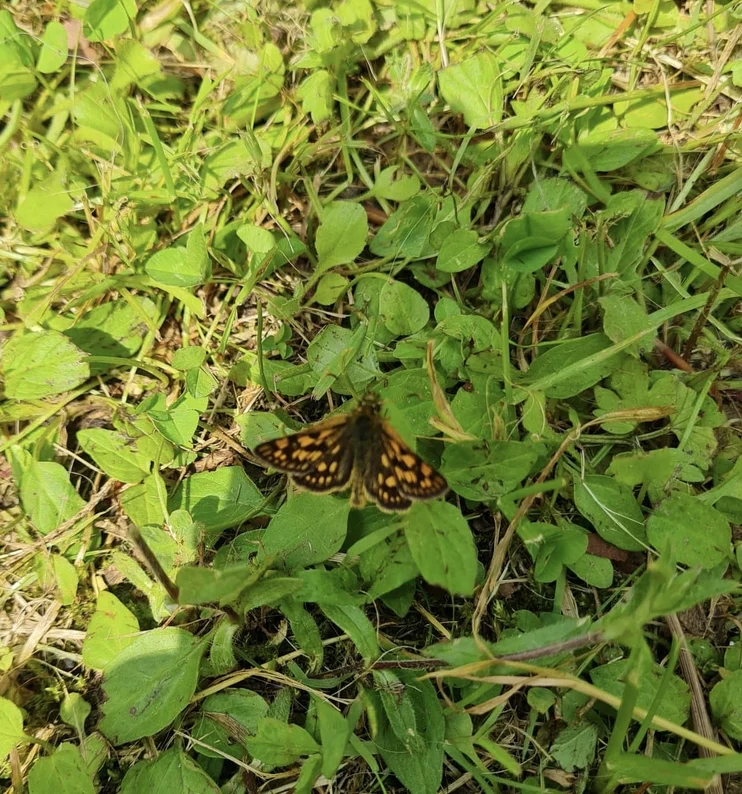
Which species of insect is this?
Carterocephalus palaemon
